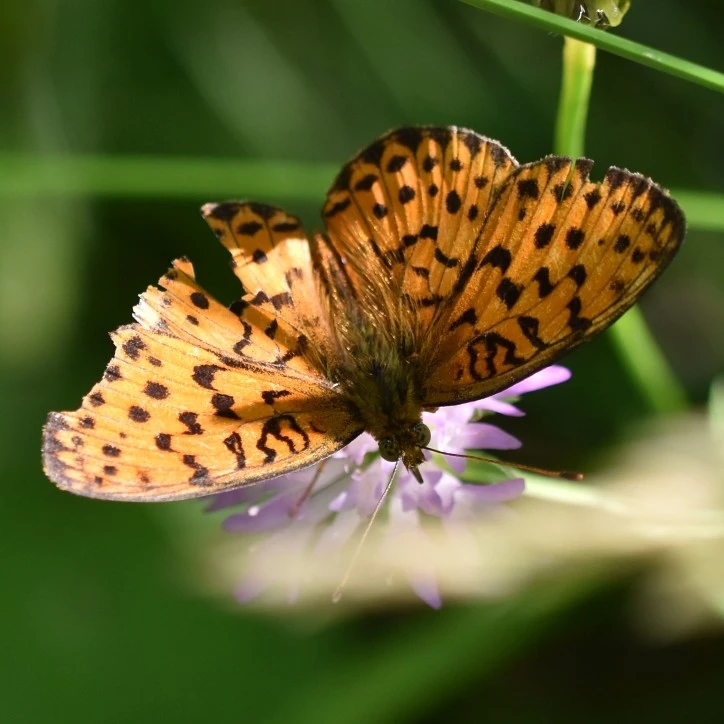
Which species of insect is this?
Brenthis daphne
